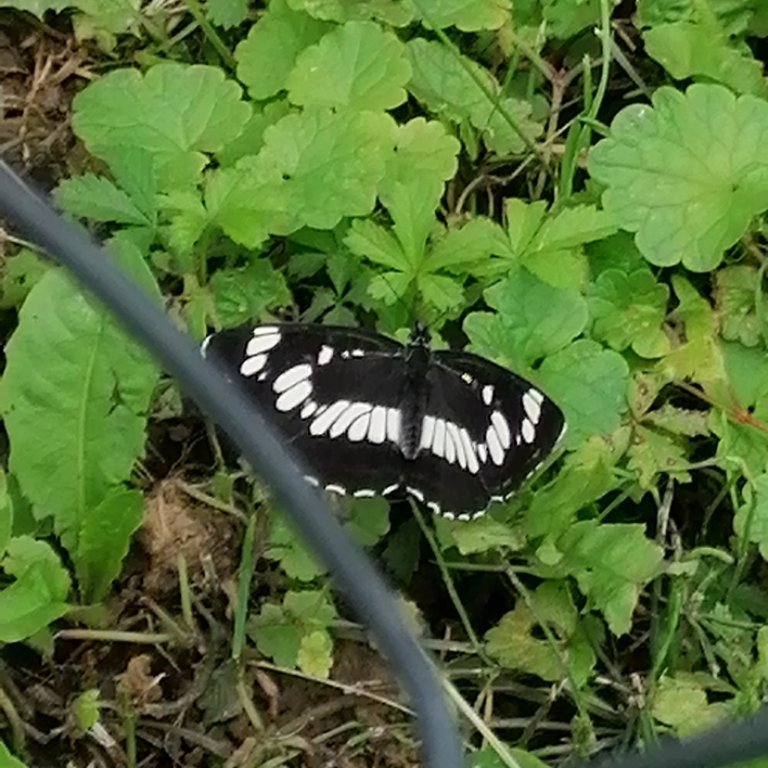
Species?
Neptis rivularis
